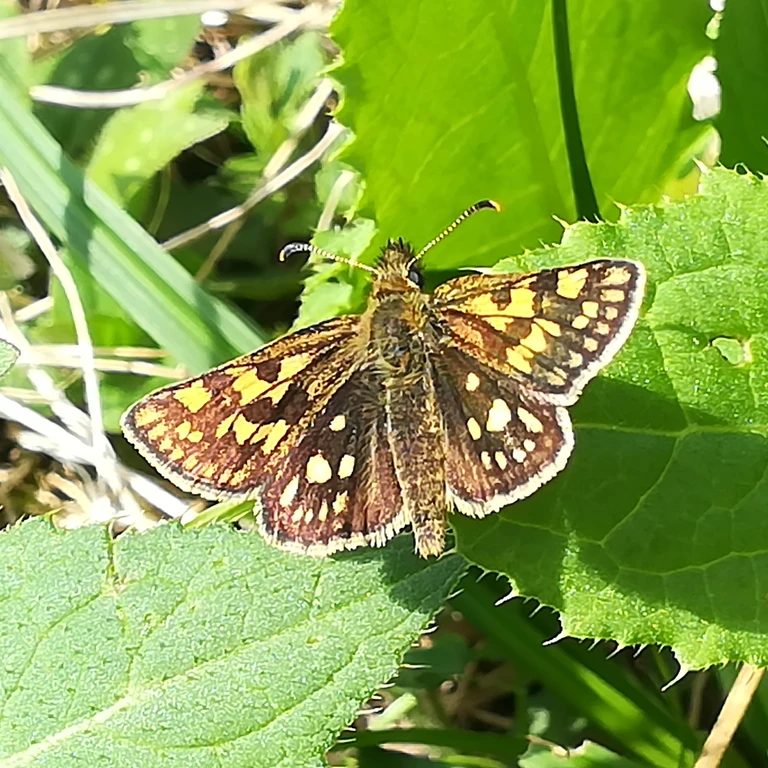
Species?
Carterocephalus palaemon
